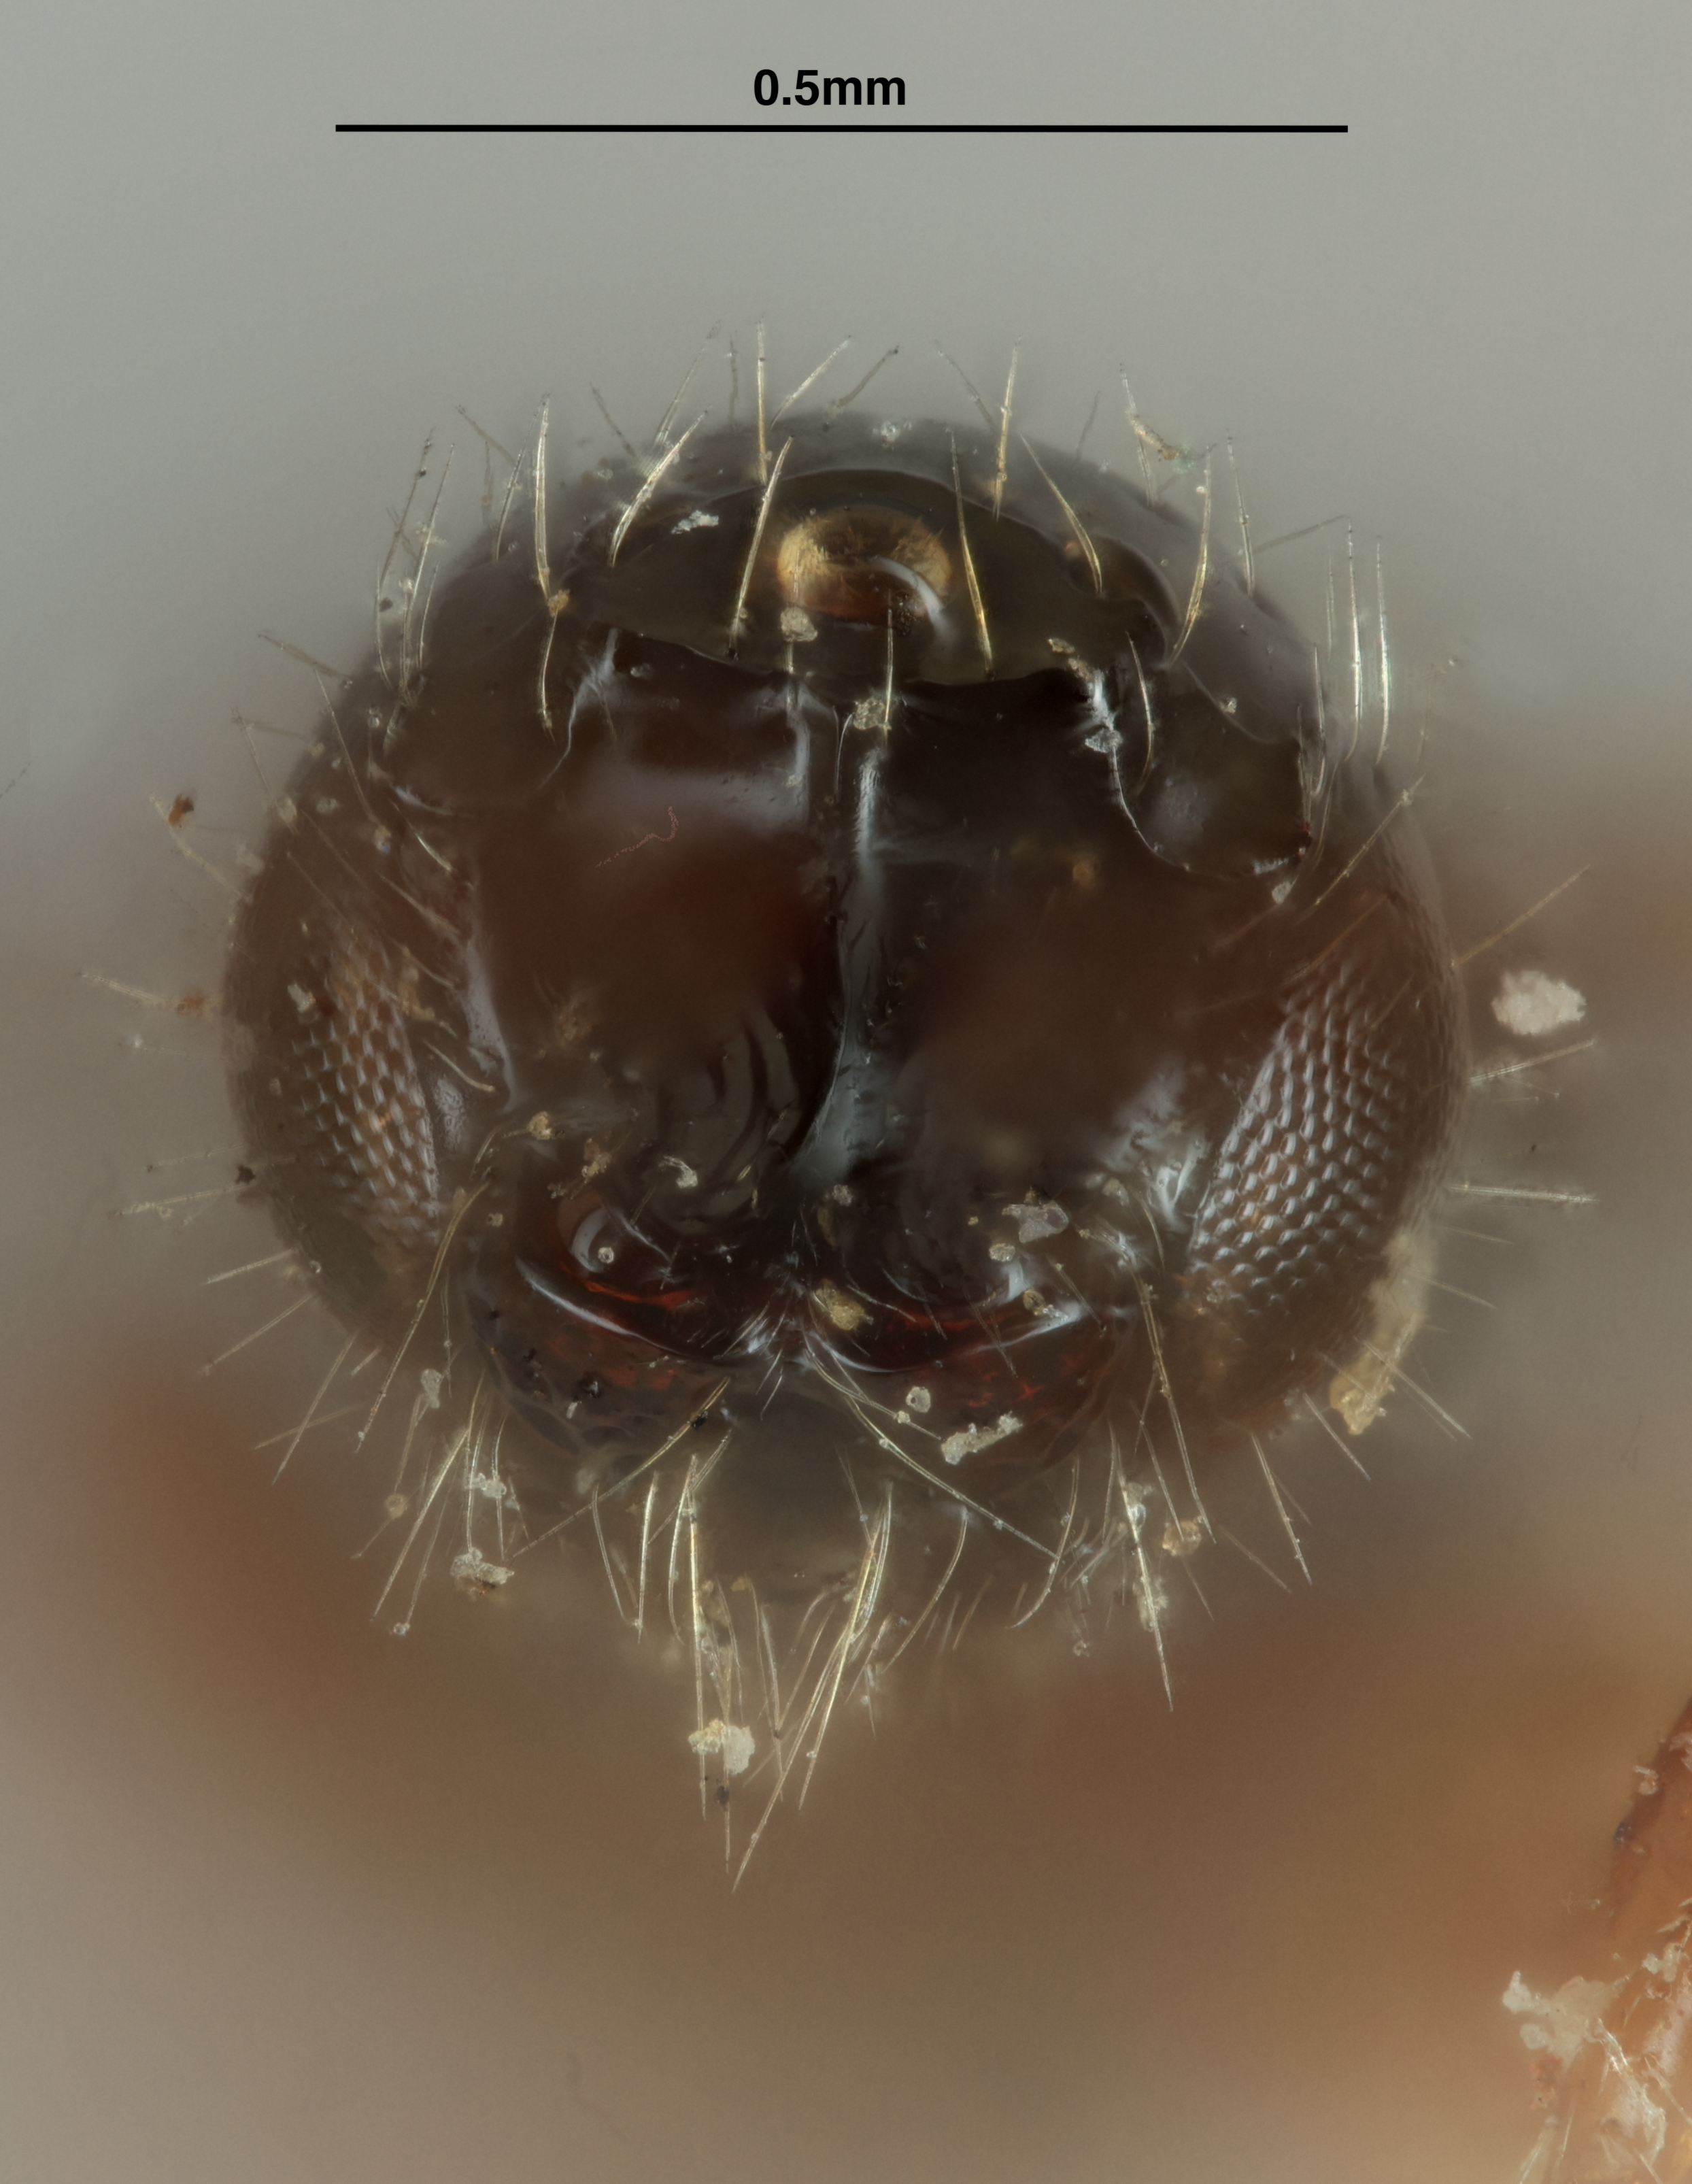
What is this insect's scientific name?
Coptera chylizae
